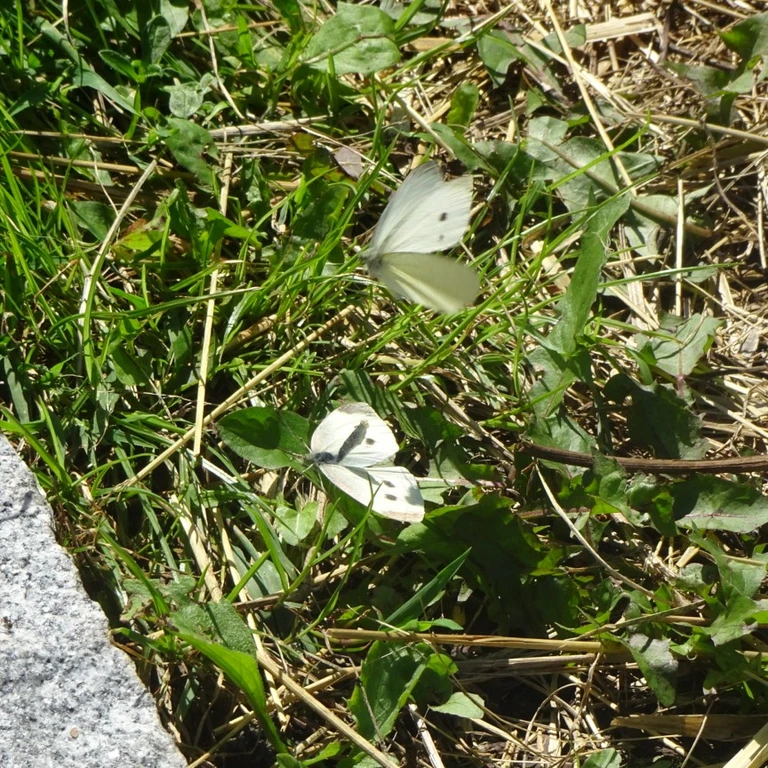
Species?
Pieris rapae
